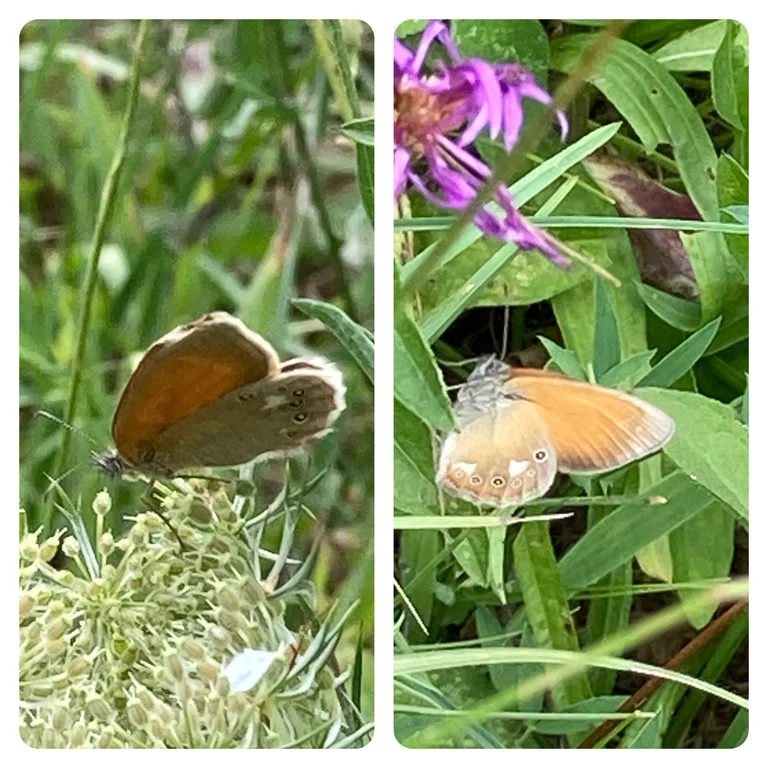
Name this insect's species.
Coenonympha glycerion (also Coenonympha iphis)
